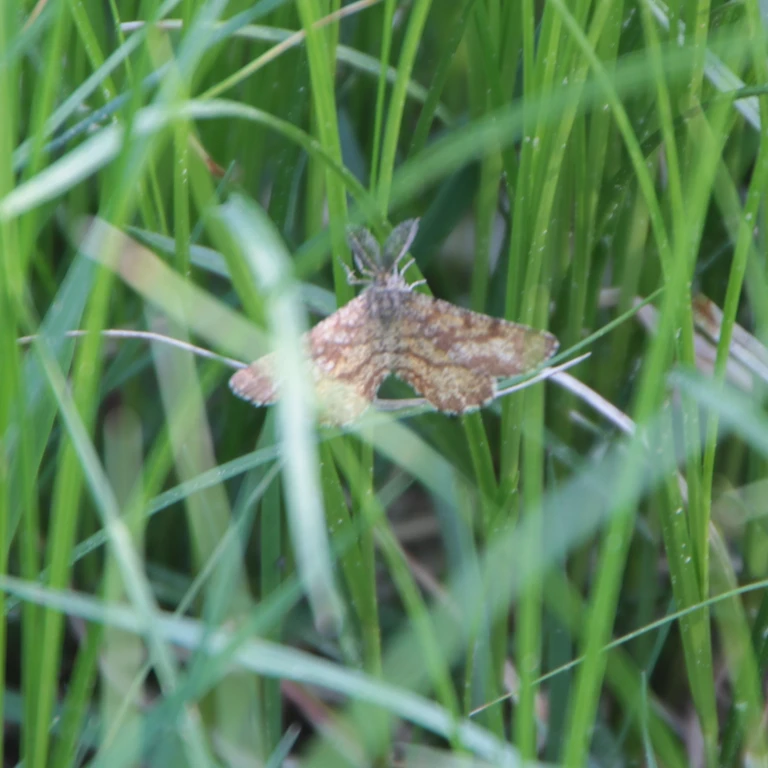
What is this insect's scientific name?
Ematurga atomaria
